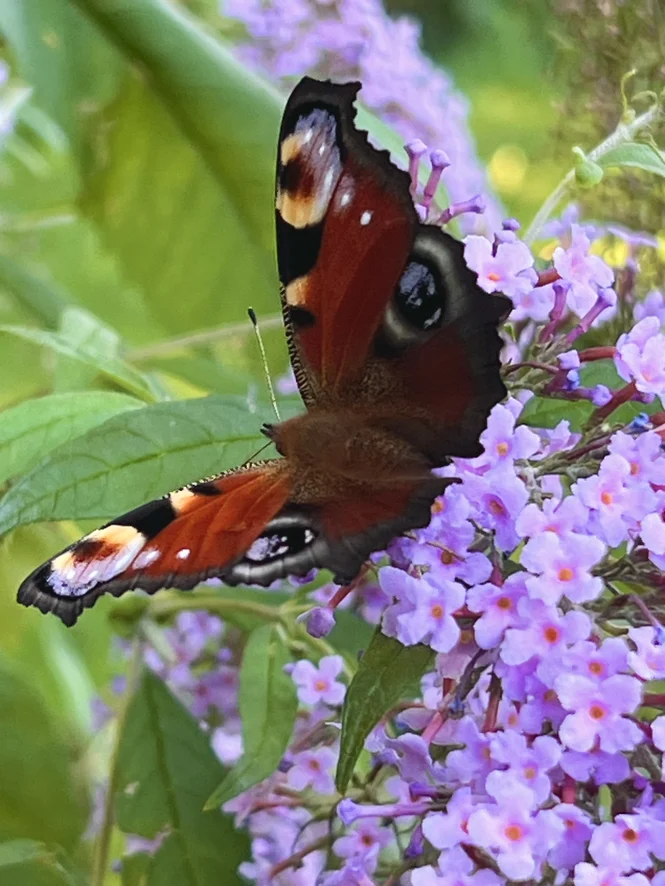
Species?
Aglais io
